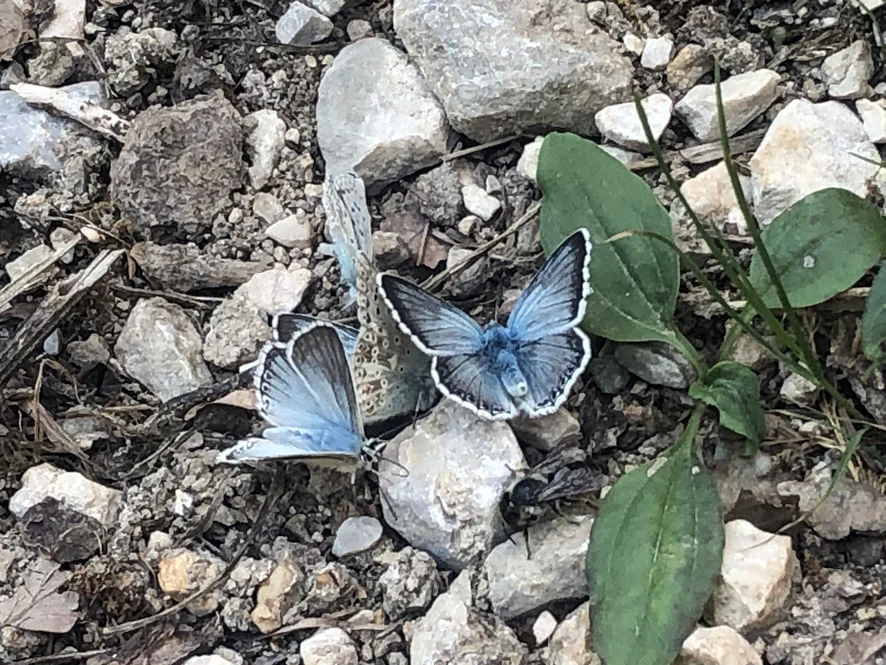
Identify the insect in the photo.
Lysandra coridon
